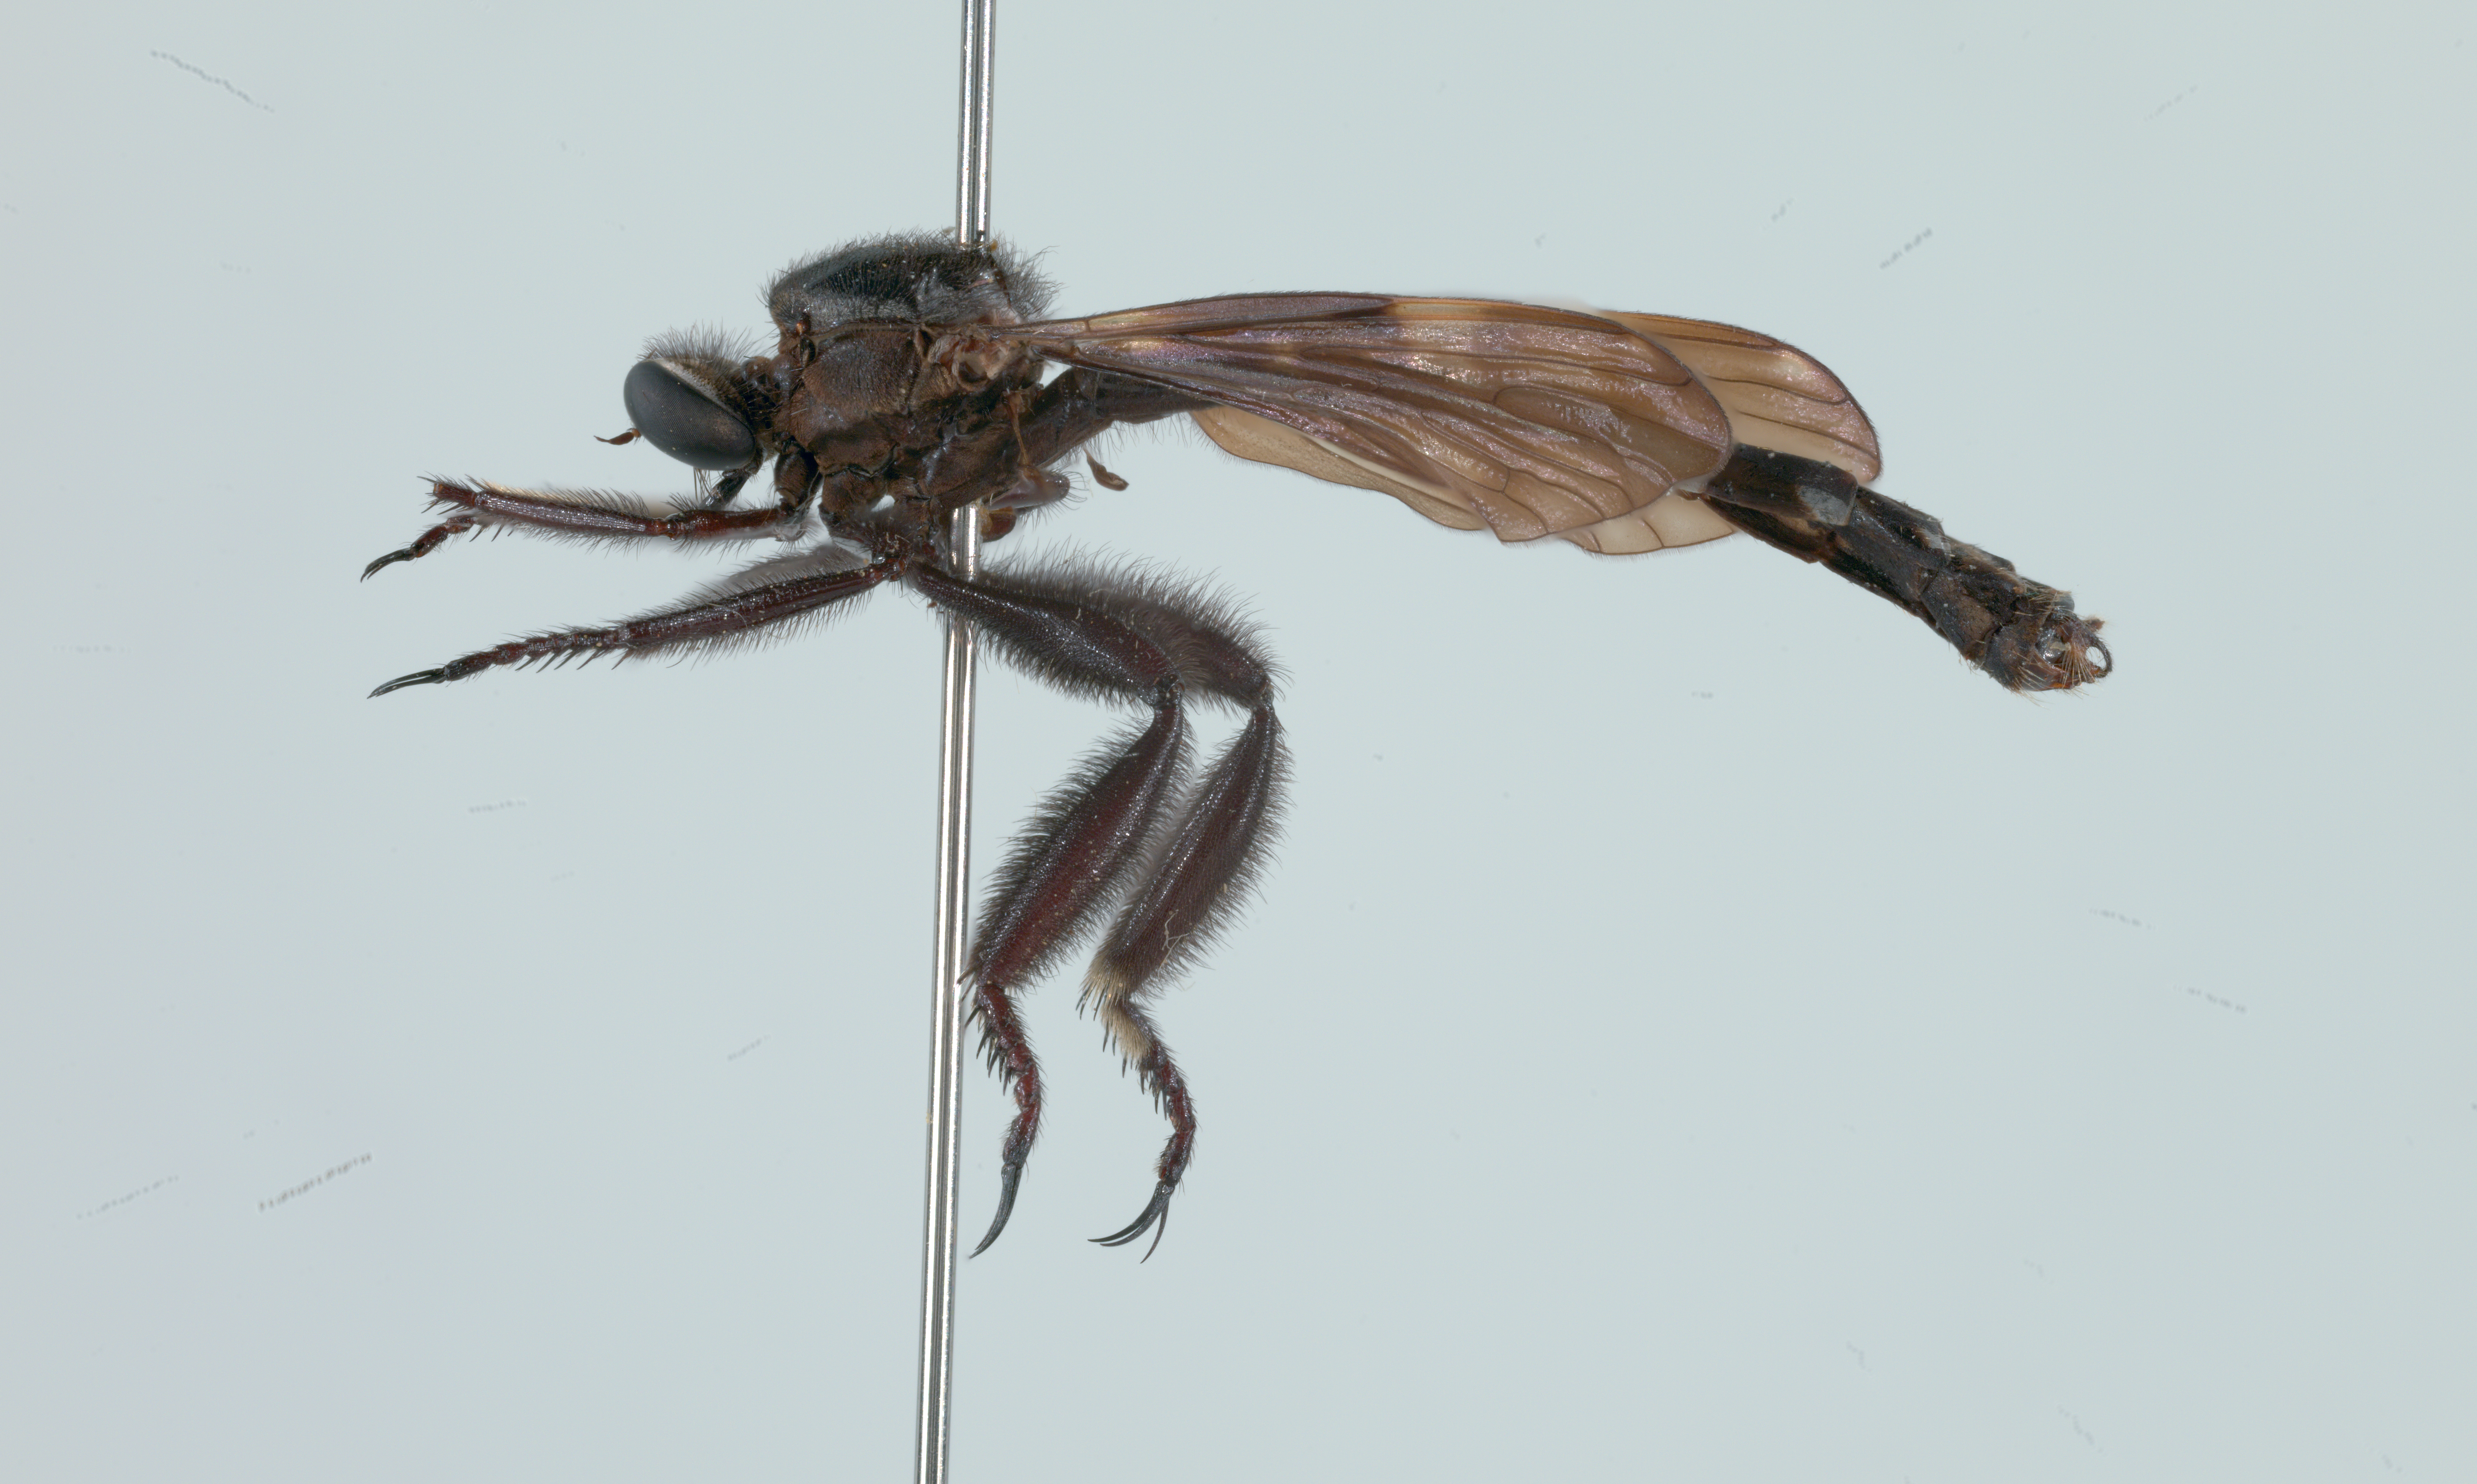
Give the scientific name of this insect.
Lasiocnemus lugens
